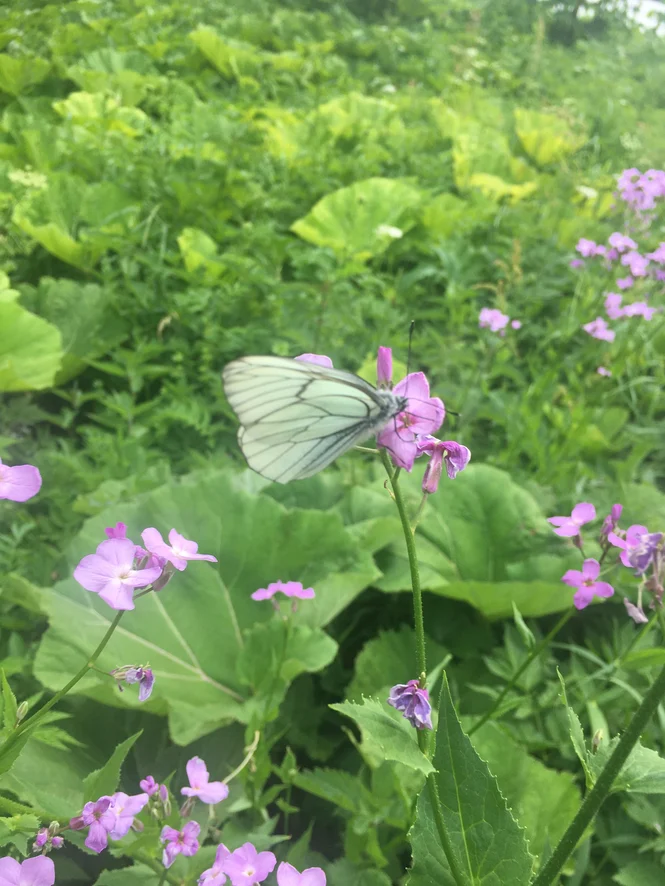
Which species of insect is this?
Aporia crataegi
